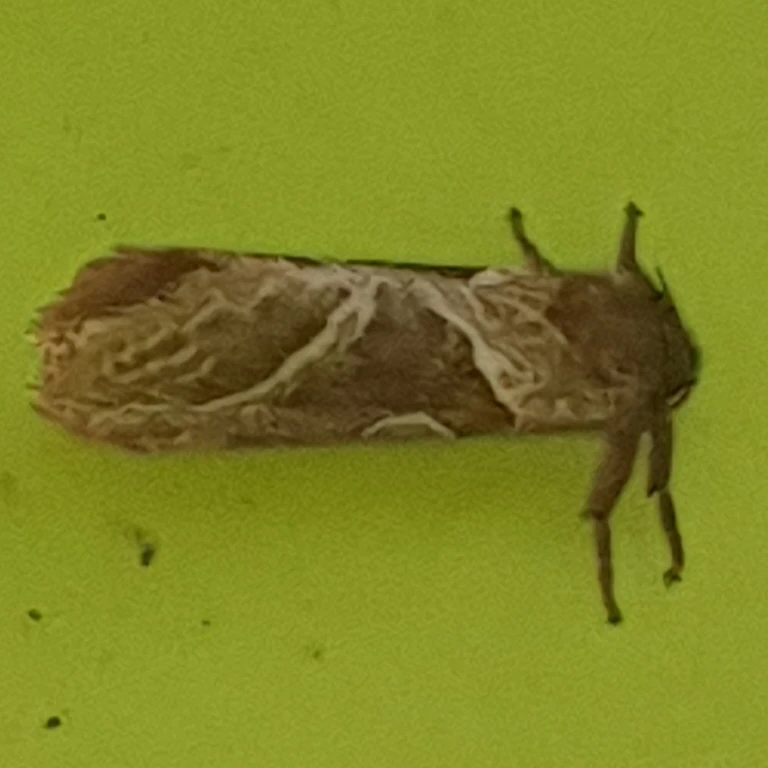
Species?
Triodia sylvina
